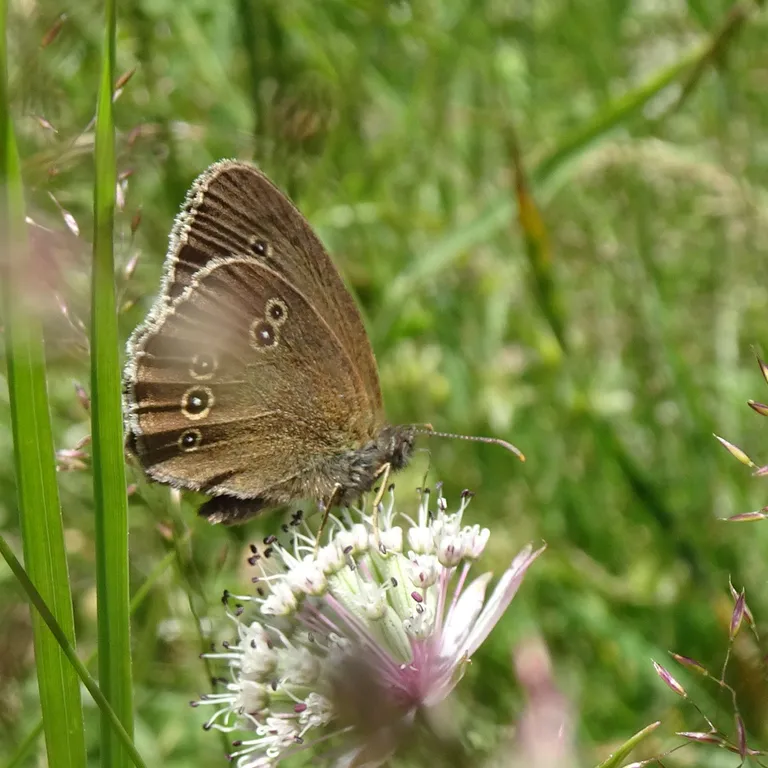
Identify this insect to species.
Aphantopus hyperantus
